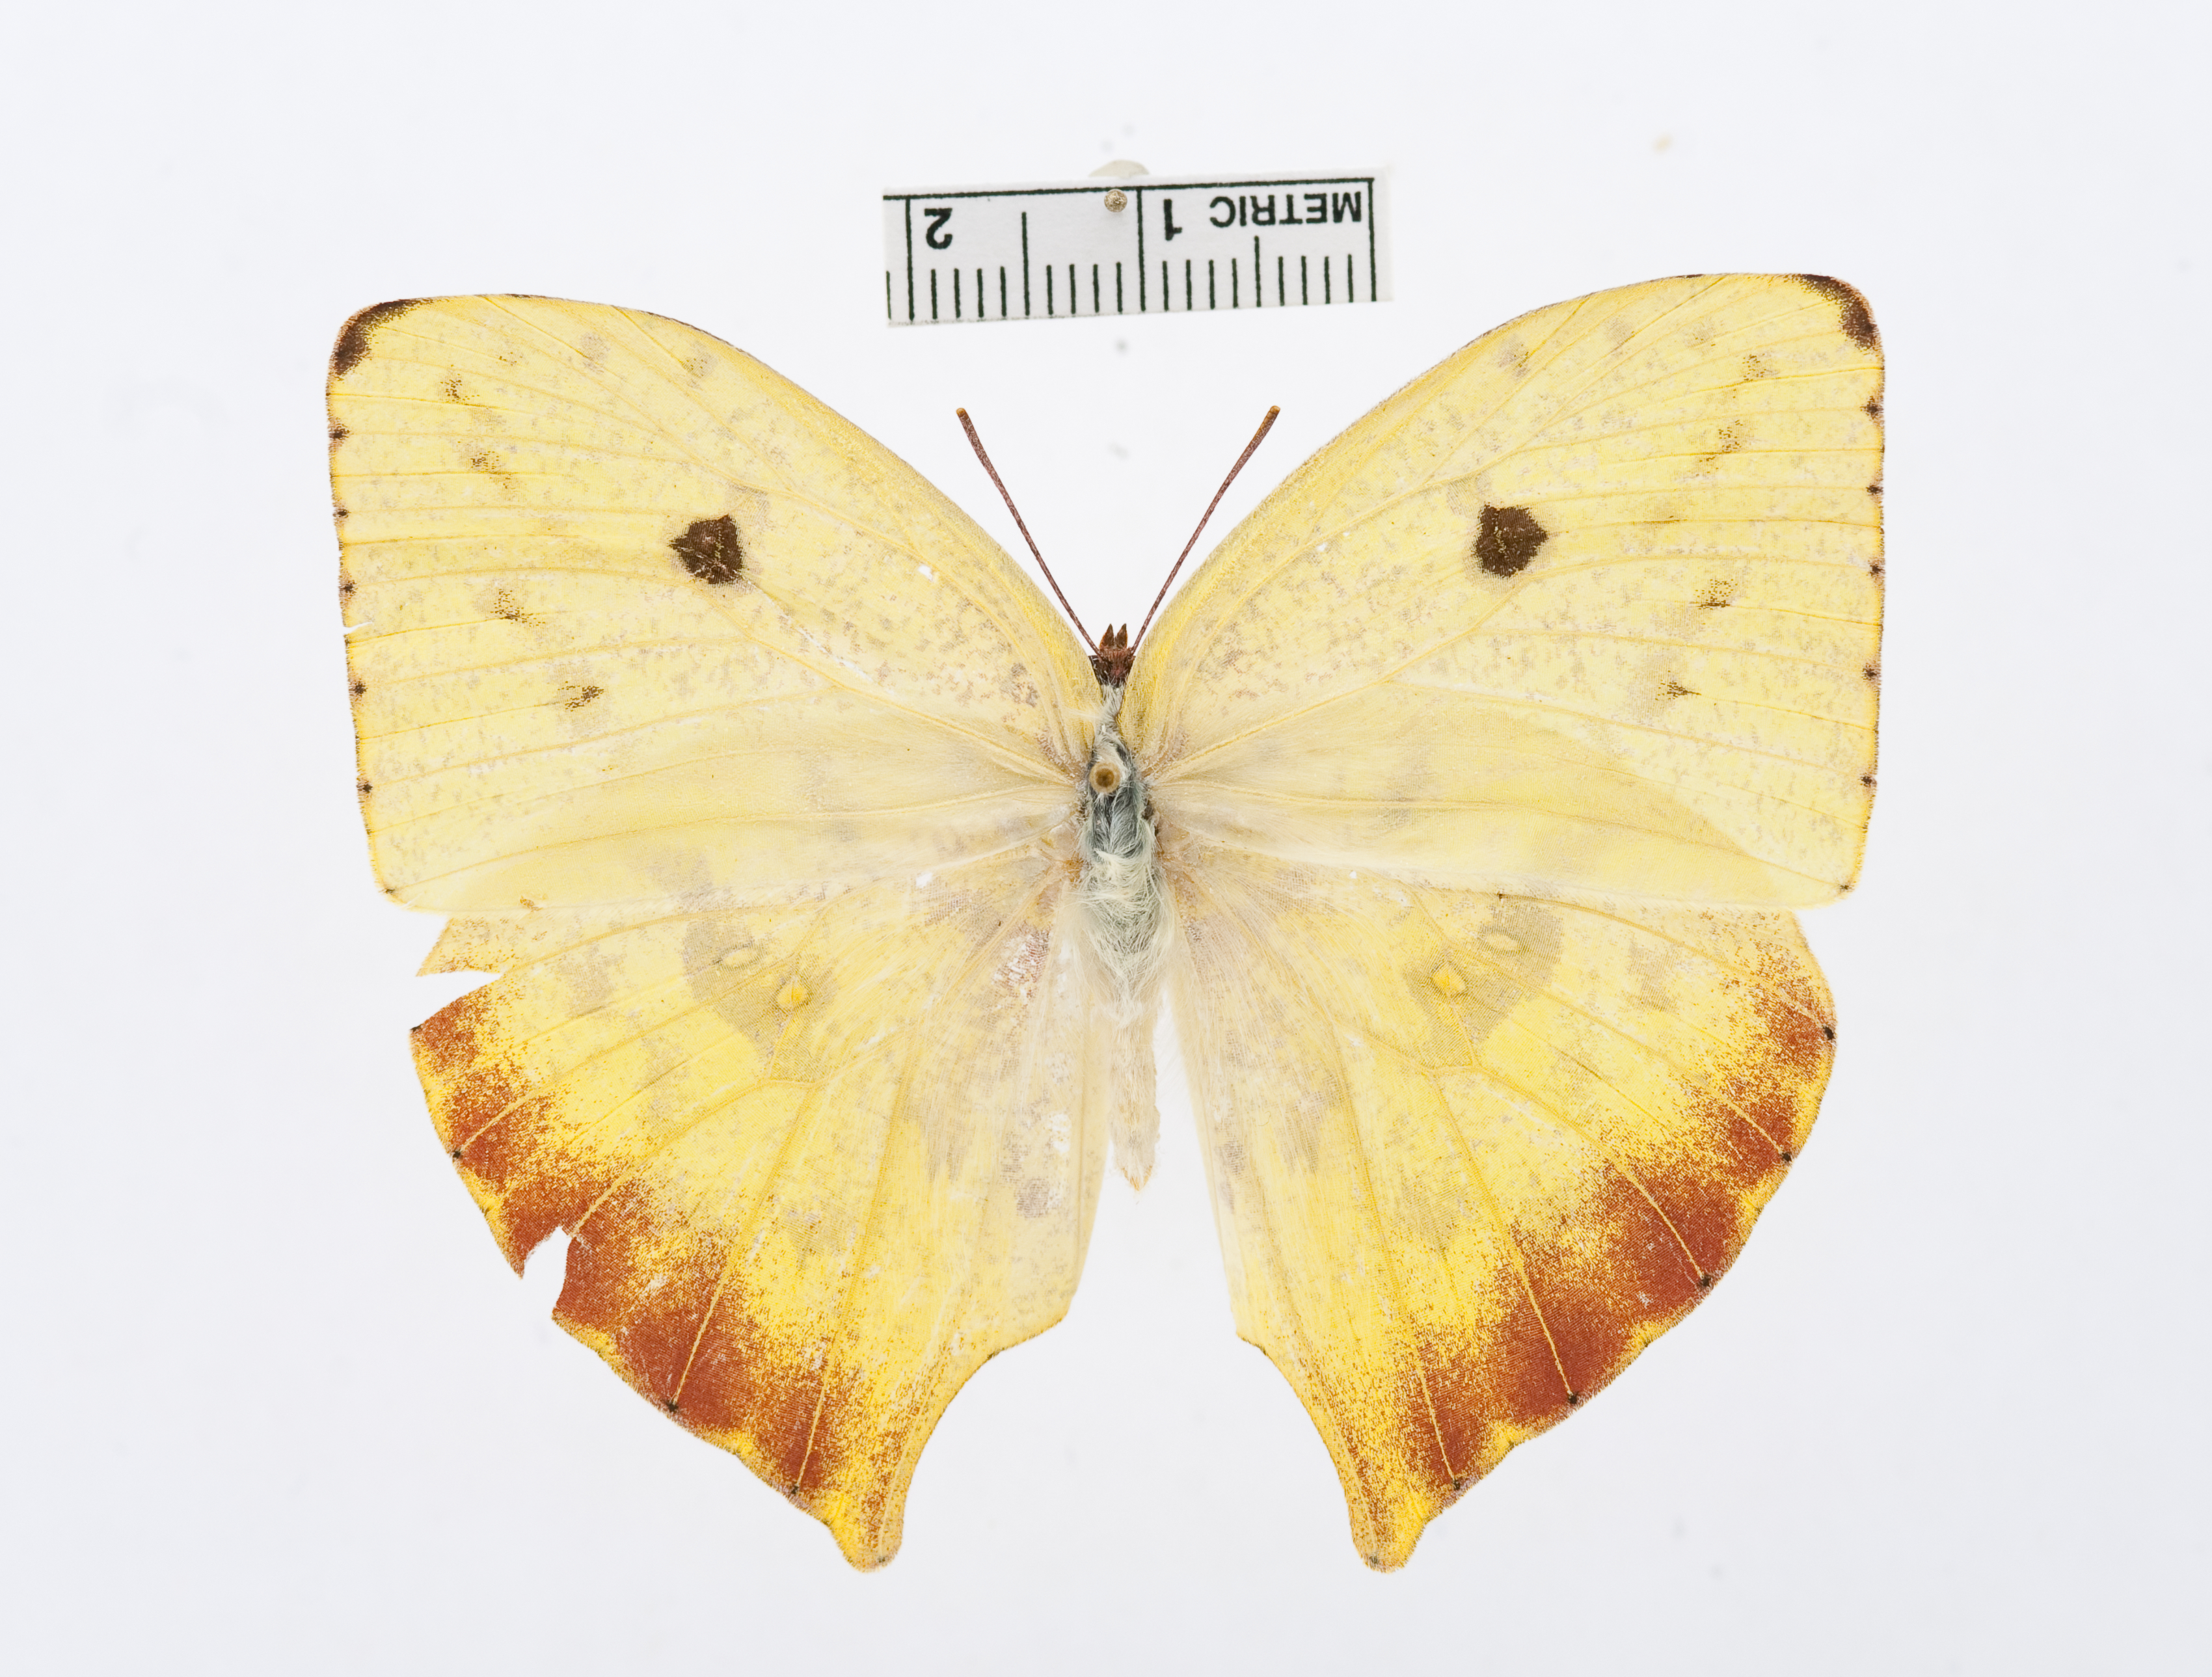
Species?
Phoebis neocypris
